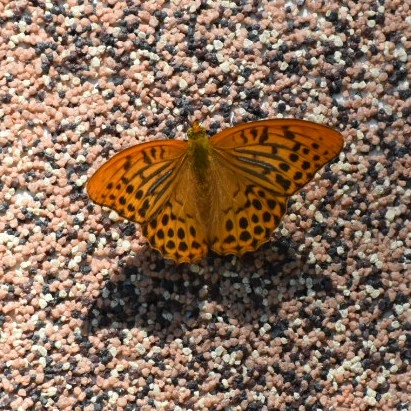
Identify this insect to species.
Argynnis paphia
